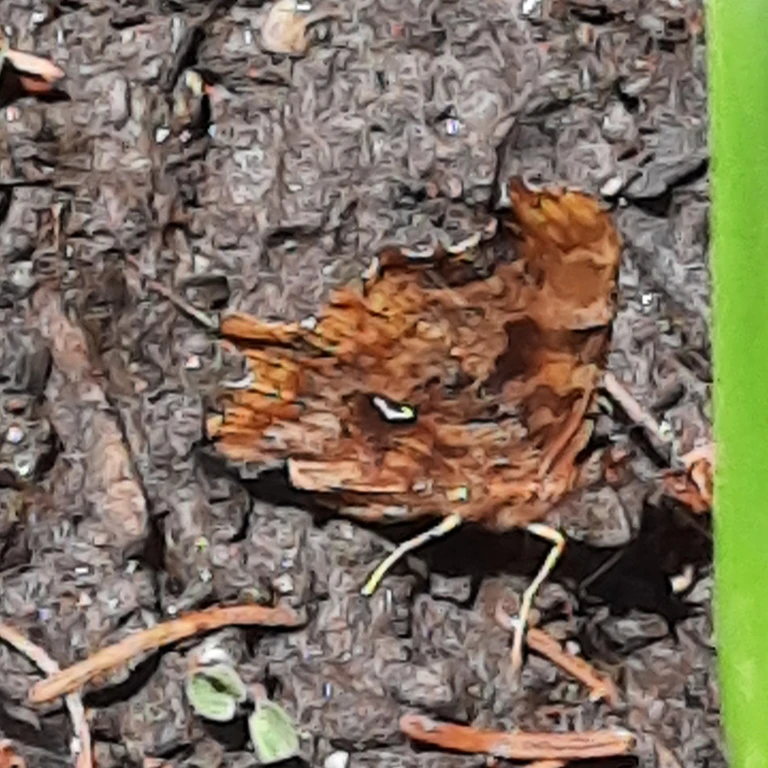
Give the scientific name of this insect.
Polygonia c-album
